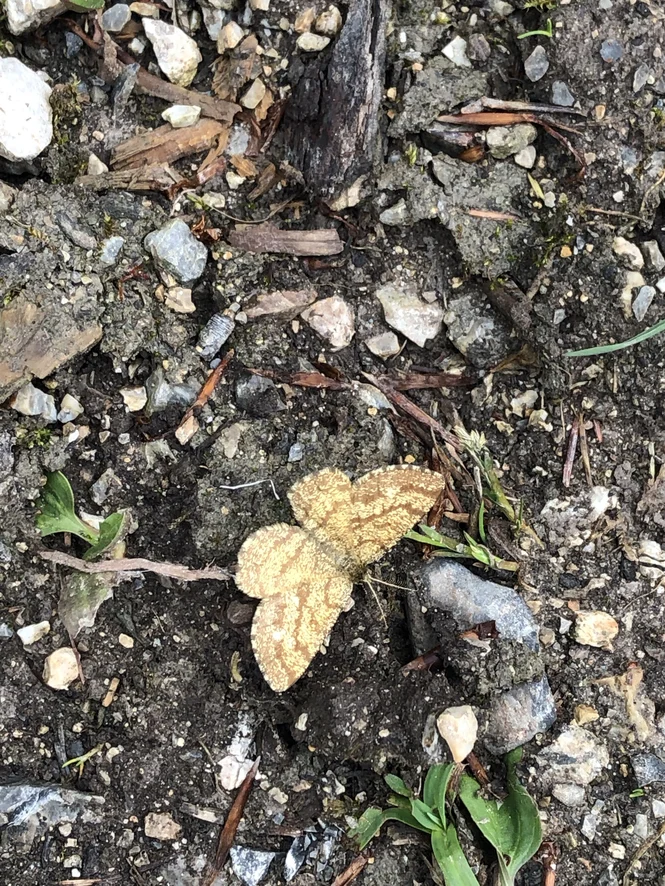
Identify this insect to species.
Ematurga atomaria
